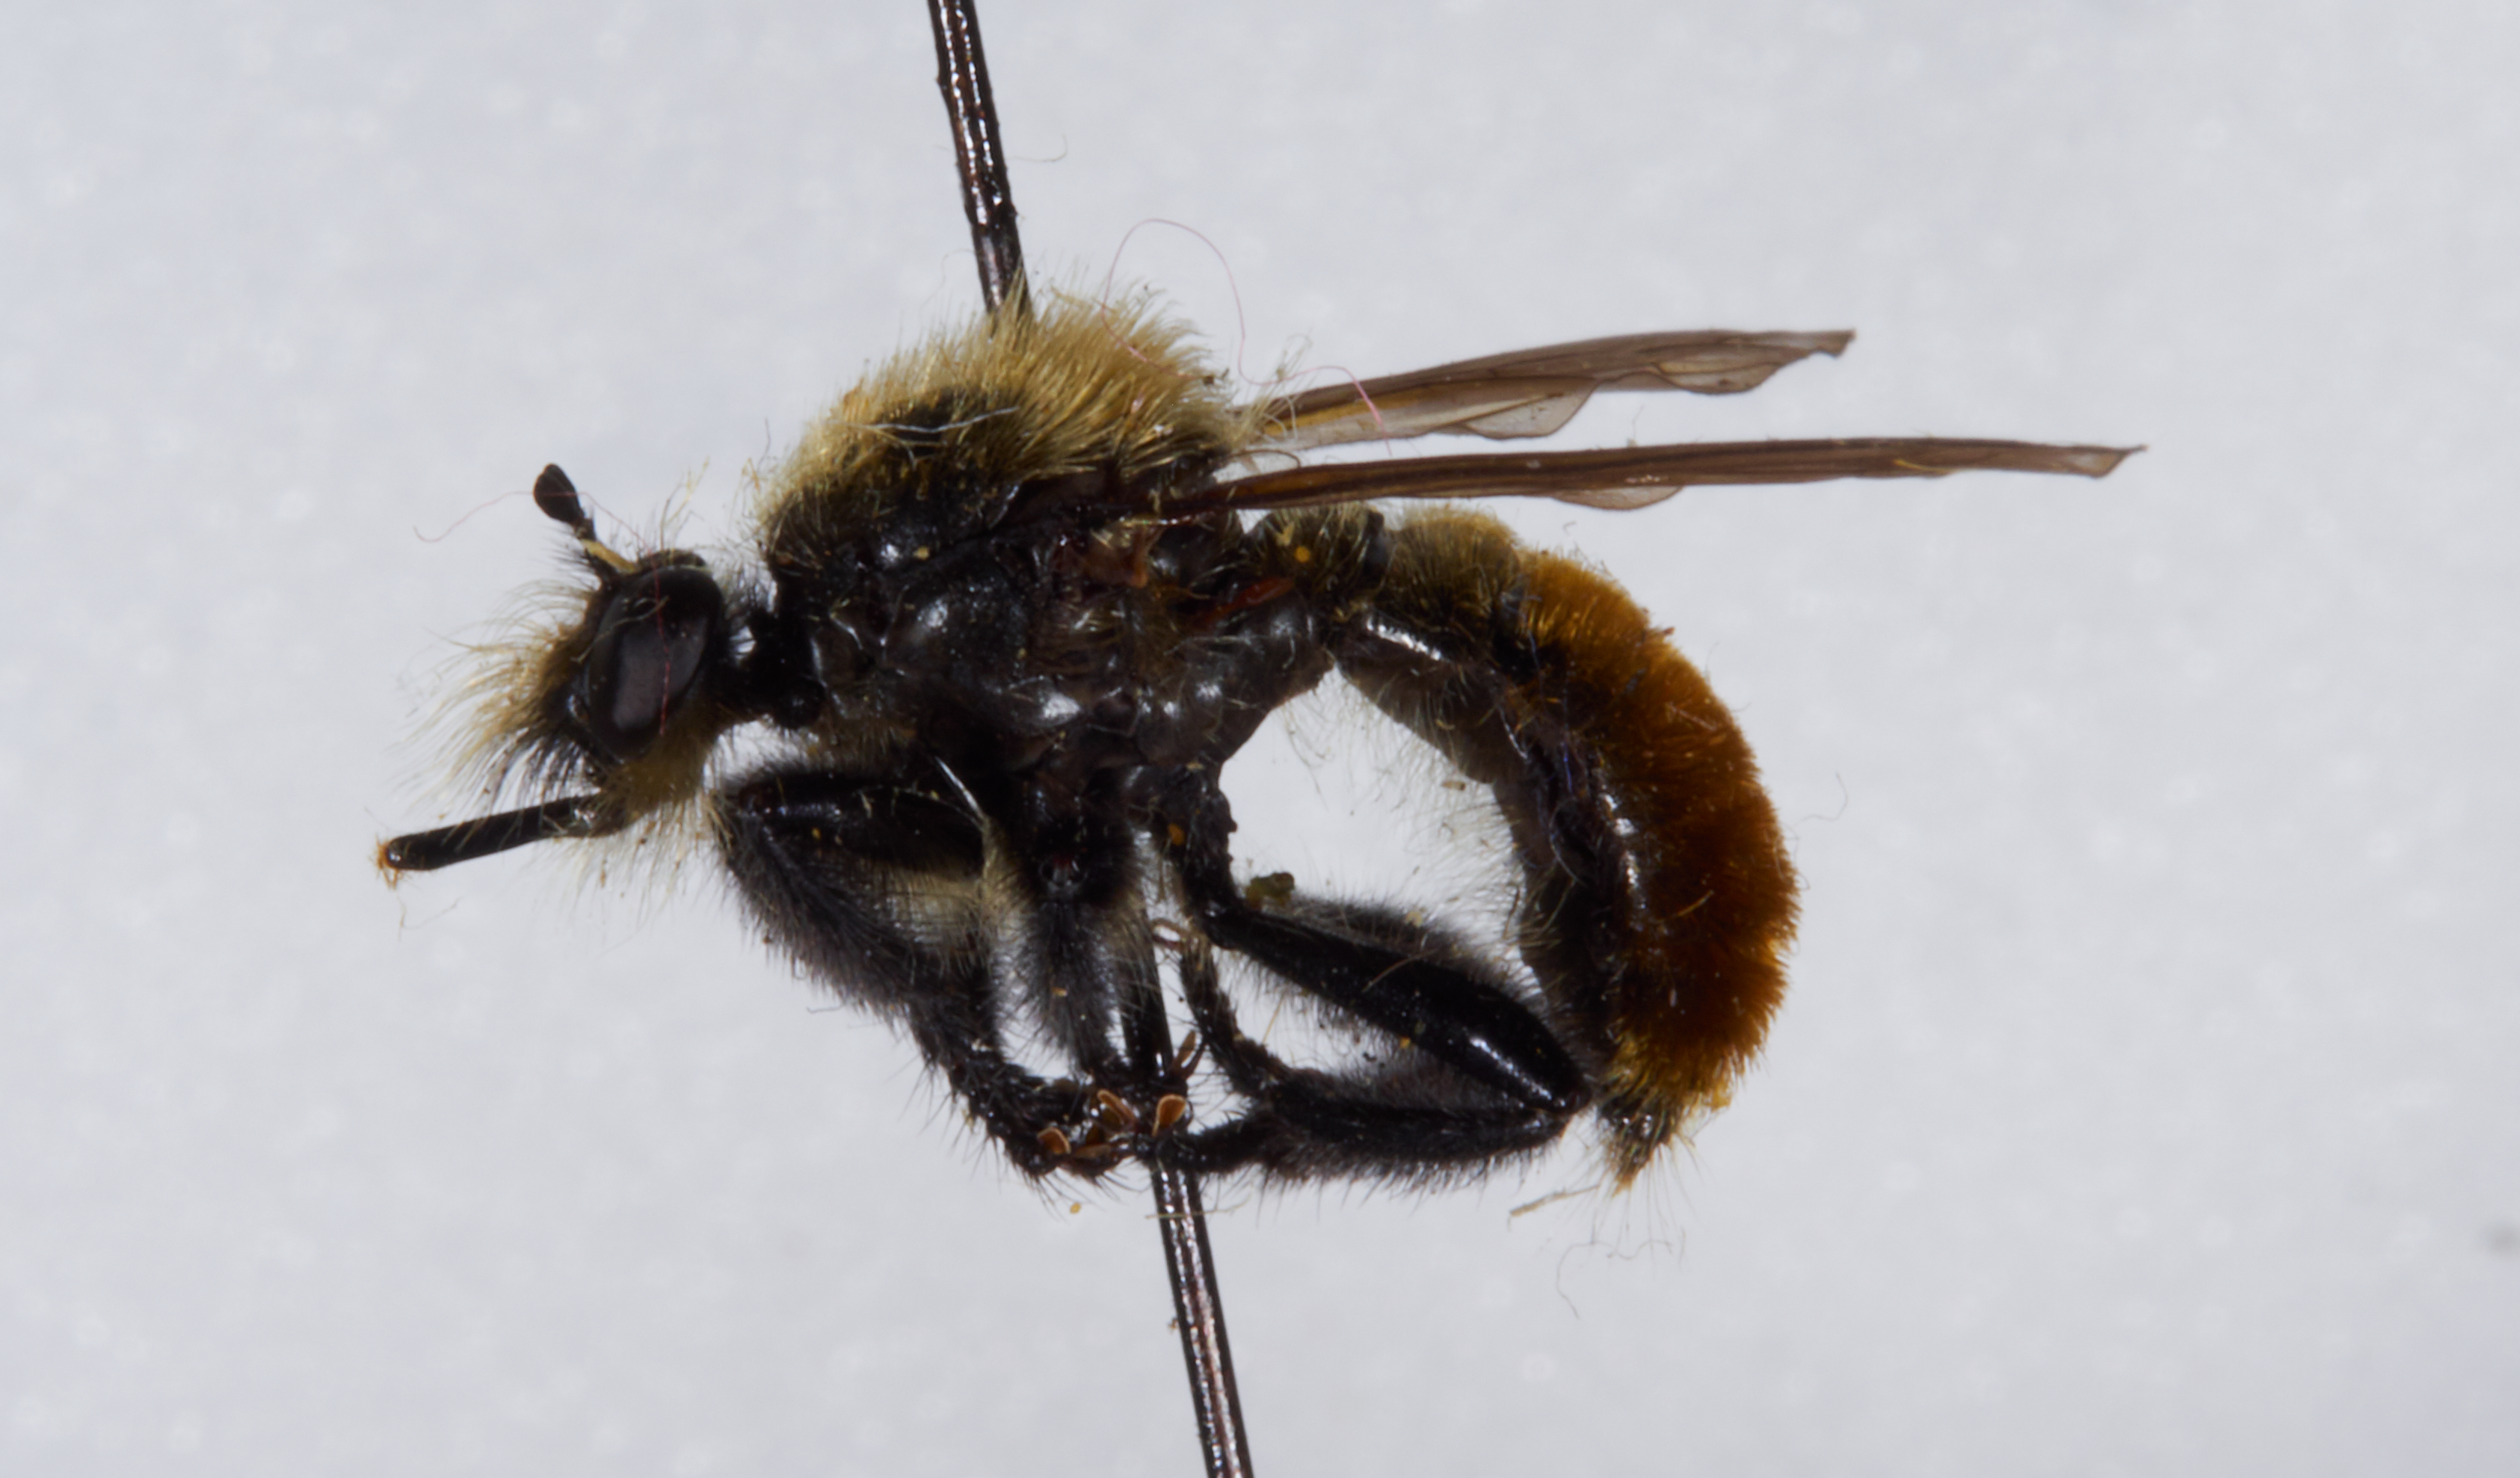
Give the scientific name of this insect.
Laphria janus
